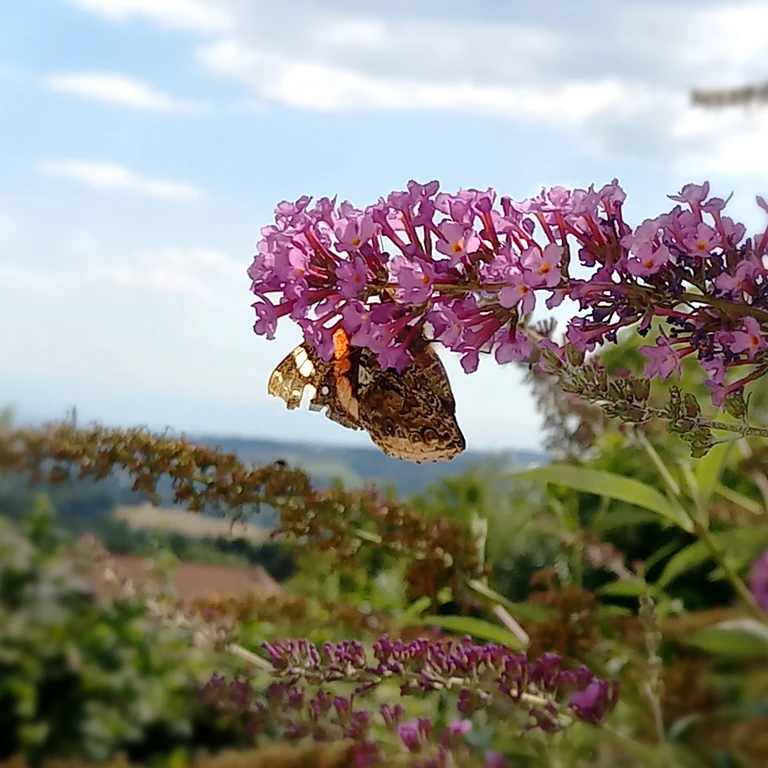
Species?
Vanessa atalanta
